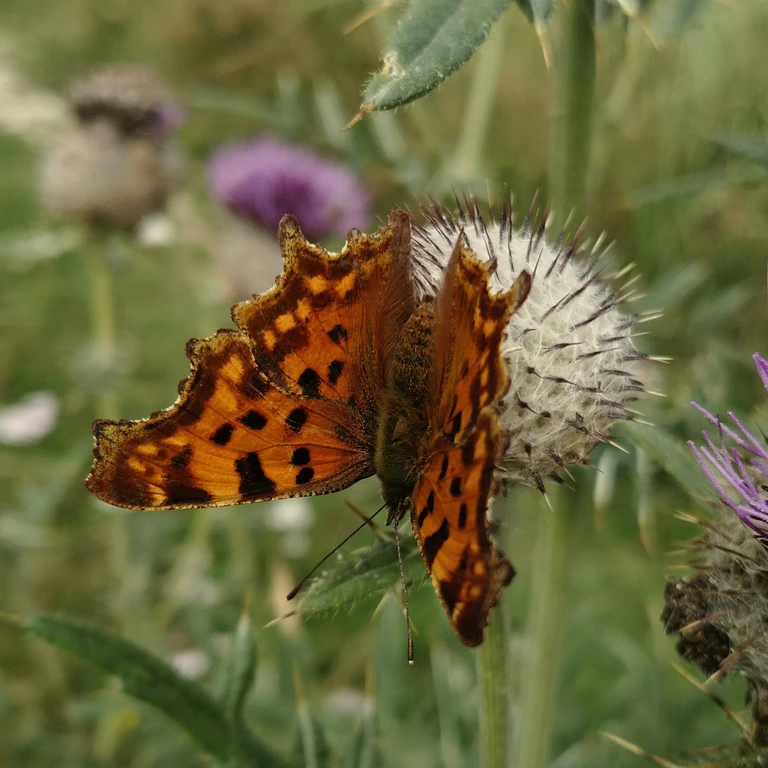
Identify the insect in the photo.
Polygonia c-album
